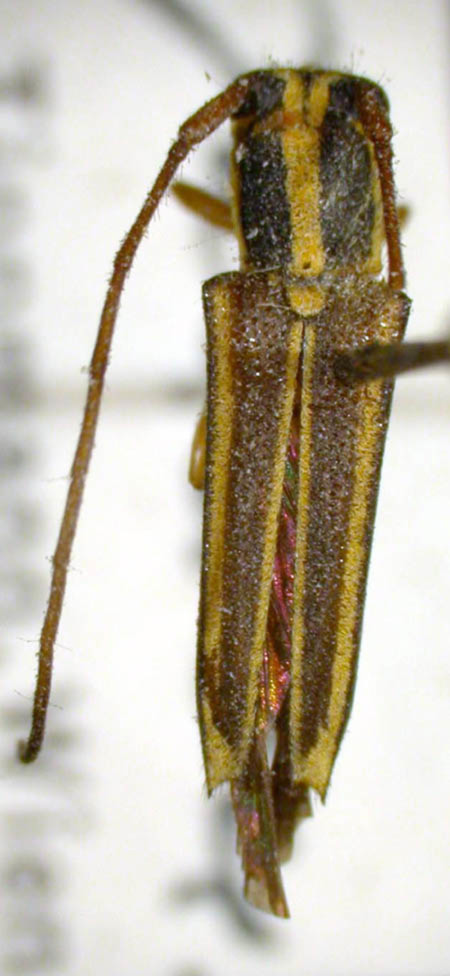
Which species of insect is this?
Glenea beccaria
